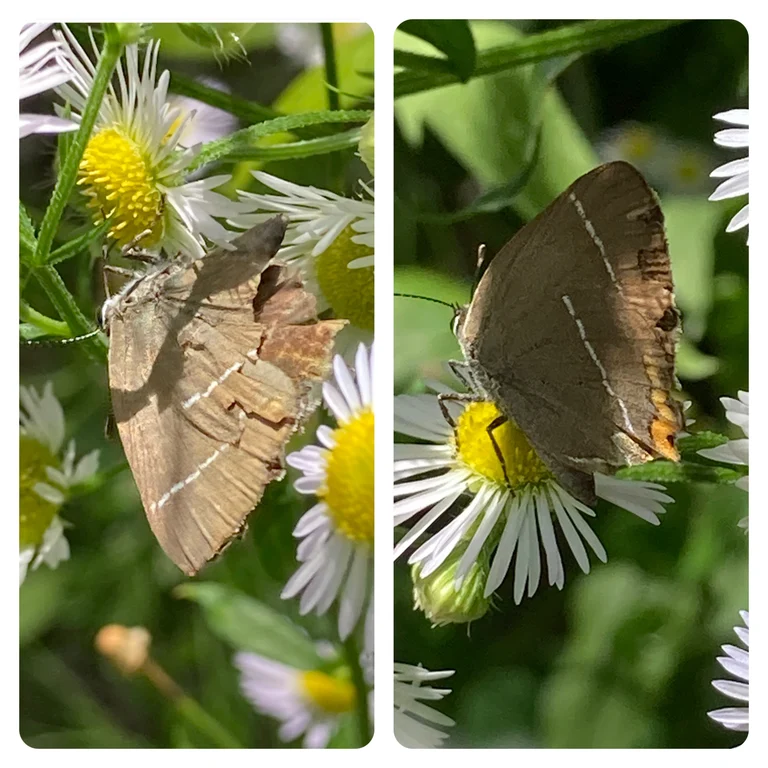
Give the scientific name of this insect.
Satyrium w-album
